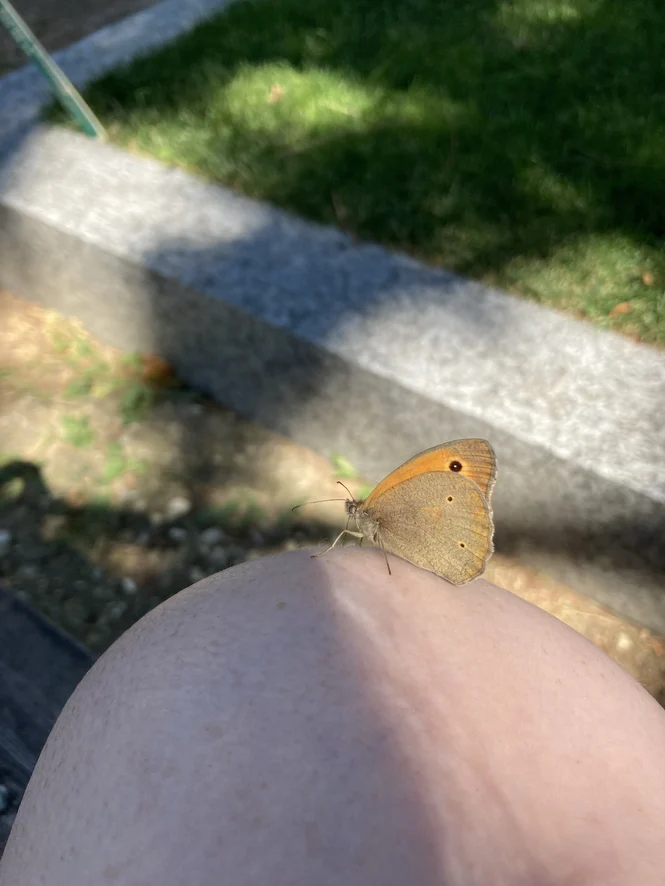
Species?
Maniola jurtina
